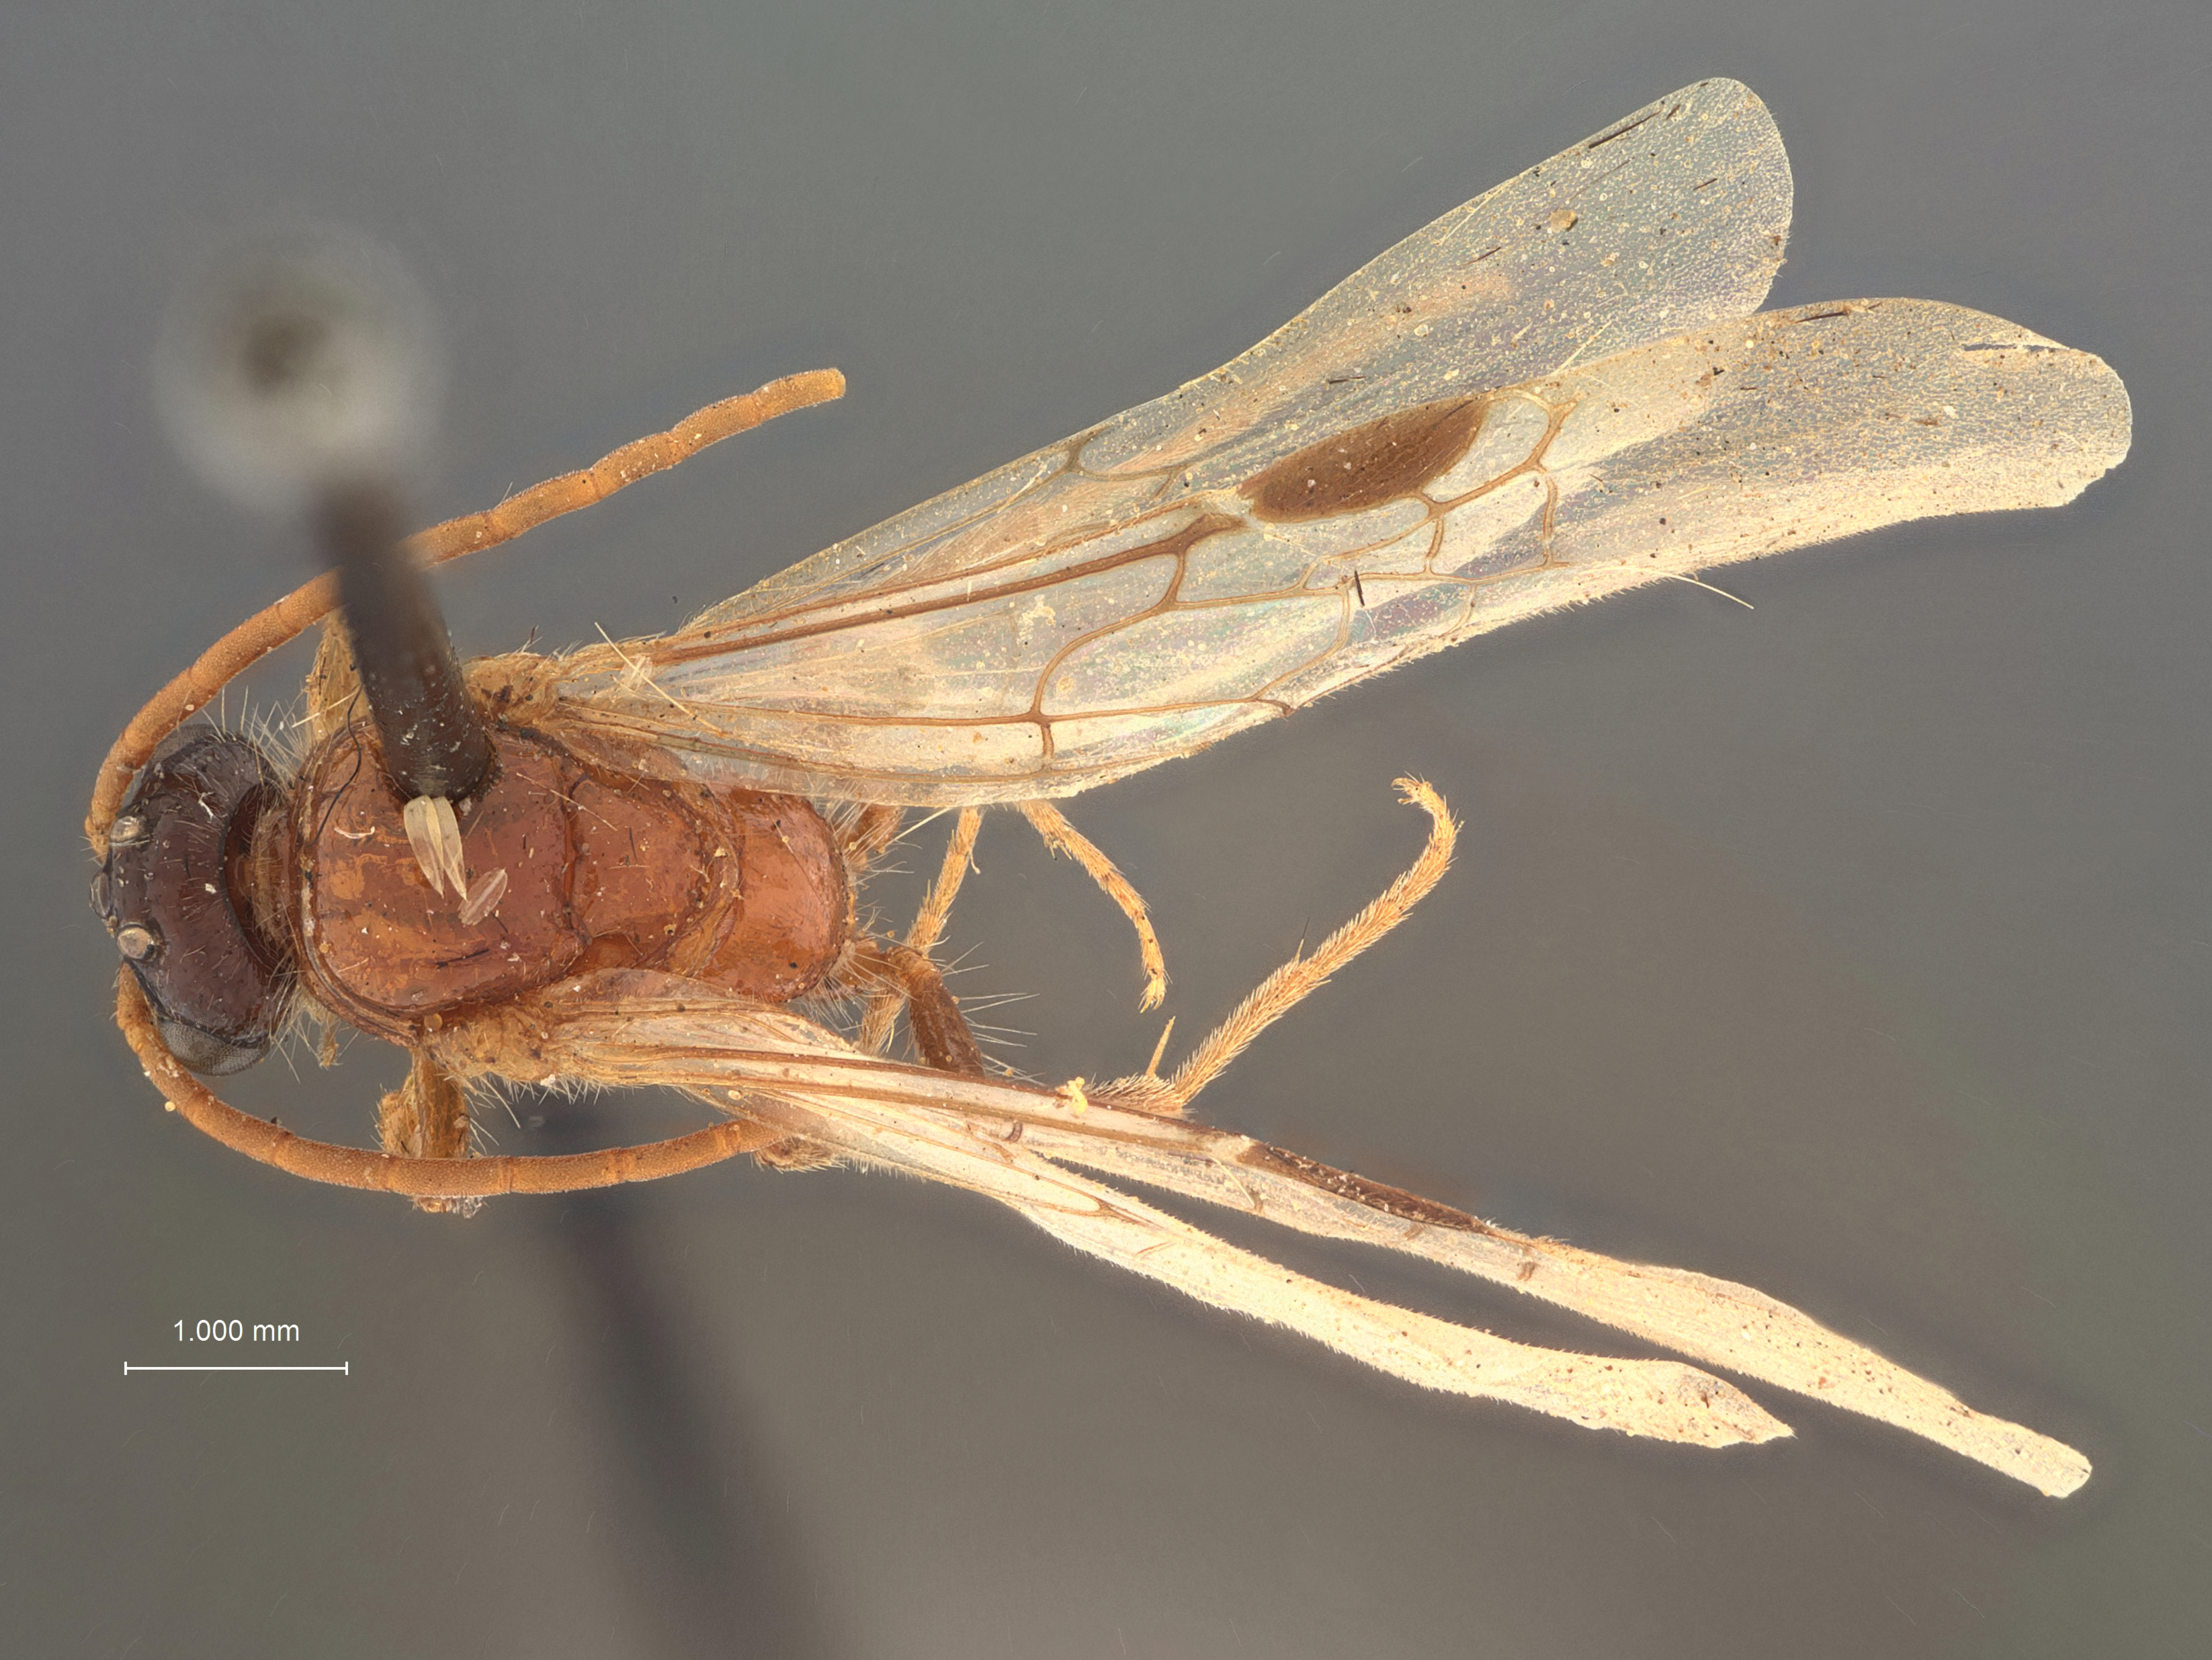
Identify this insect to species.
Brachycistis melanocephala
